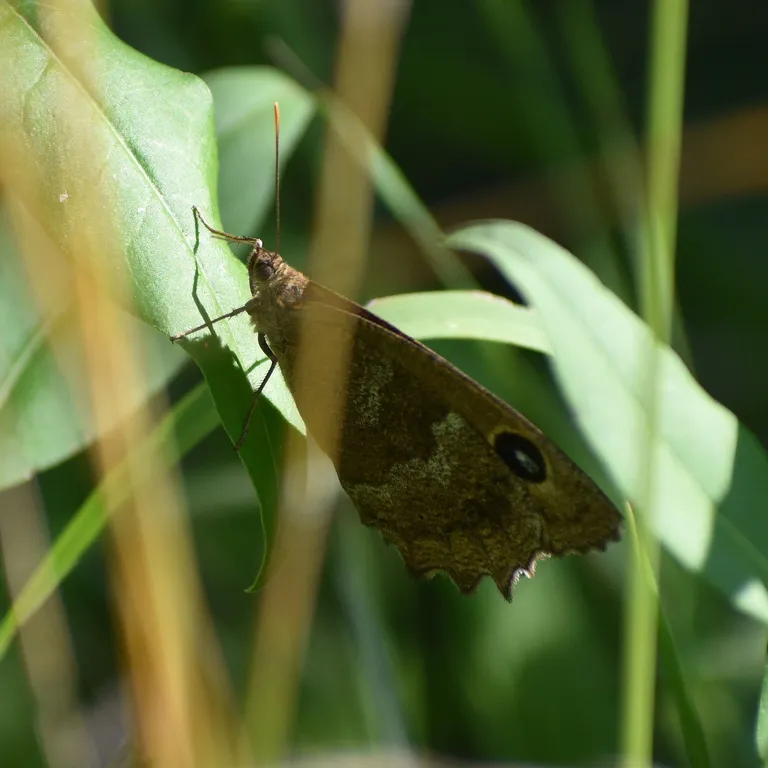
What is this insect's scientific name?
Minois dryas
